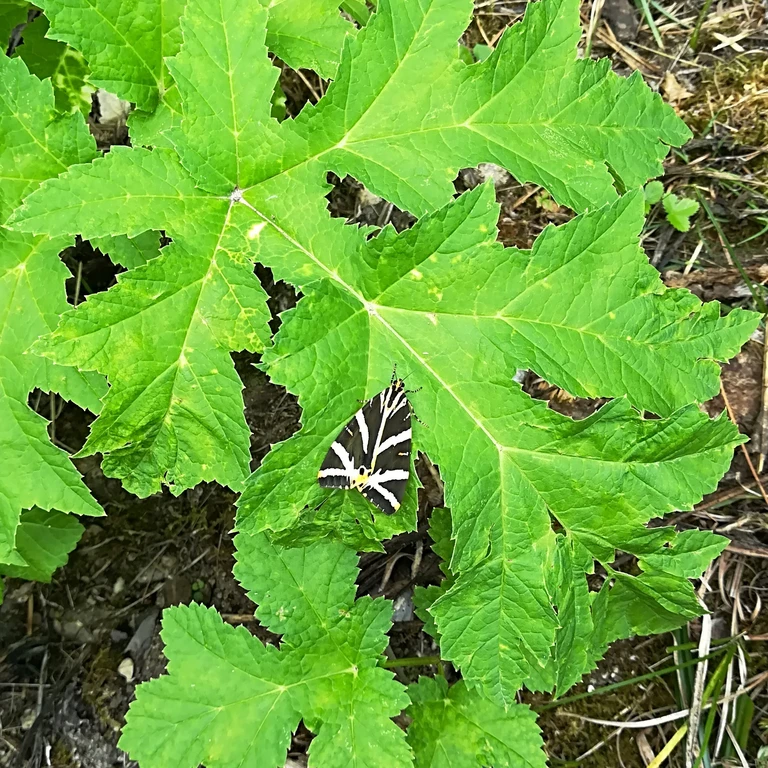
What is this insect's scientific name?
Euplagia quadripunctaria
